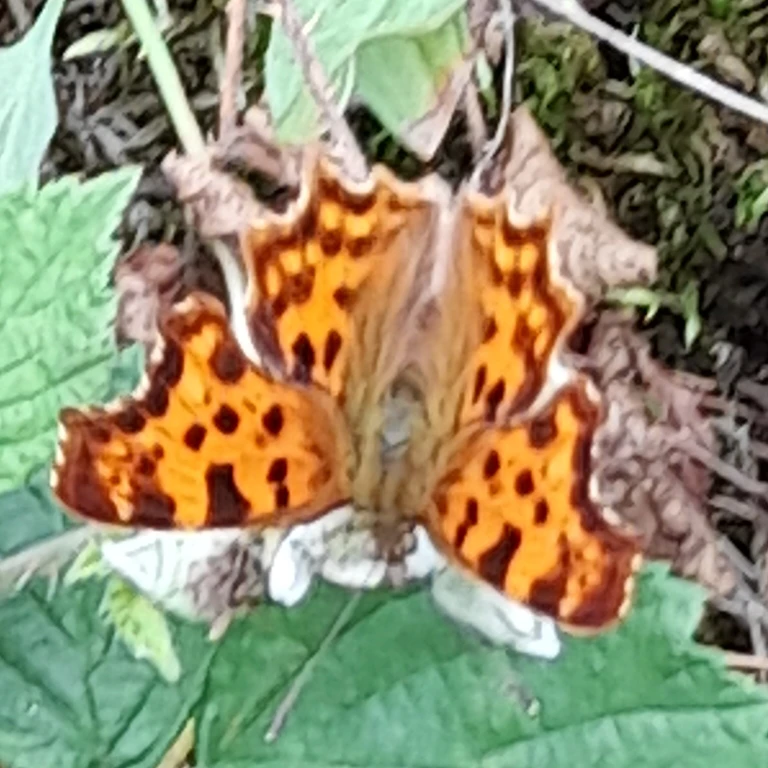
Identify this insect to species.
Polygonia c-album
